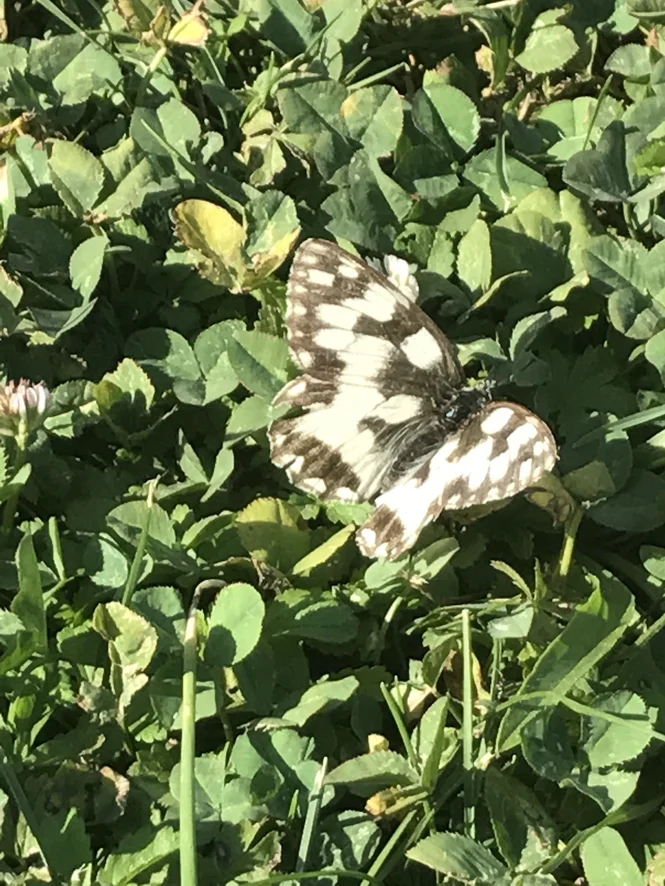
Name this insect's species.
Melanargia galathea
